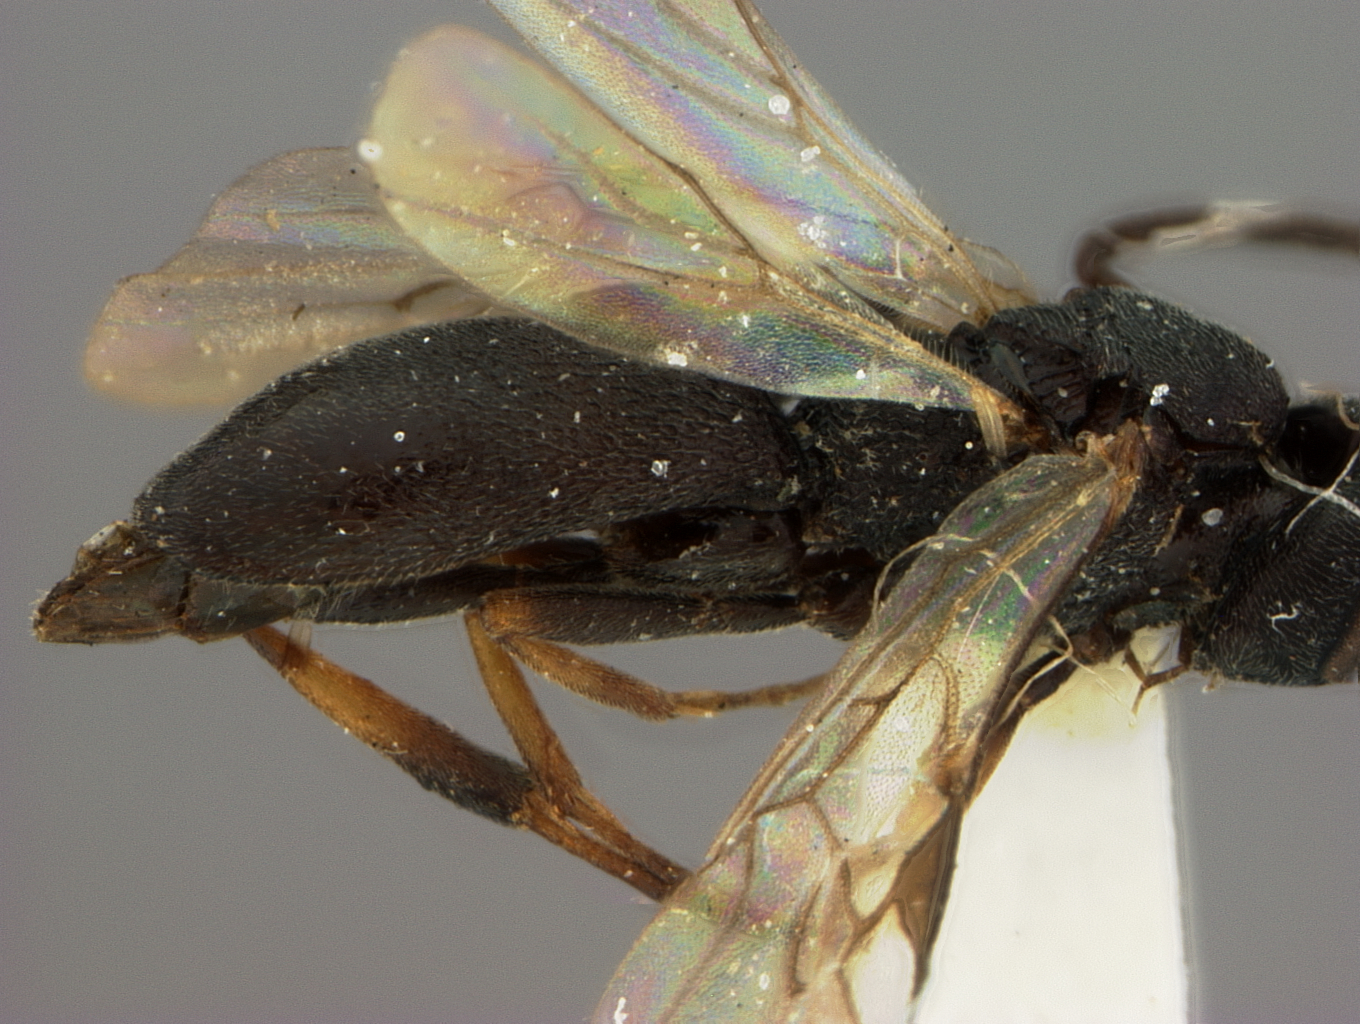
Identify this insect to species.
Chelonus aculeatus
